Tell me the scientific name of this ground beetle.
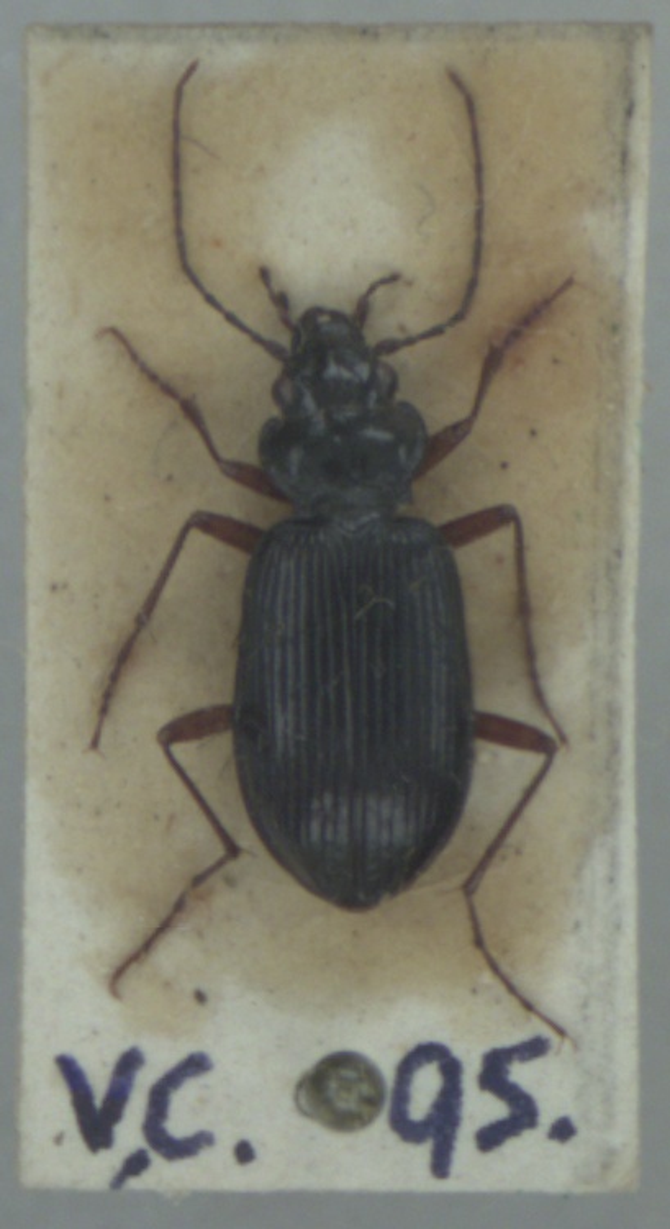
Nebria rufescens
